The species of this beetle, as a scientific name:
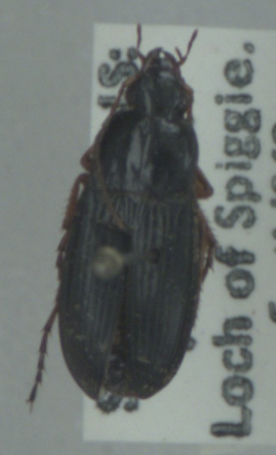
Calathus fuscipes
